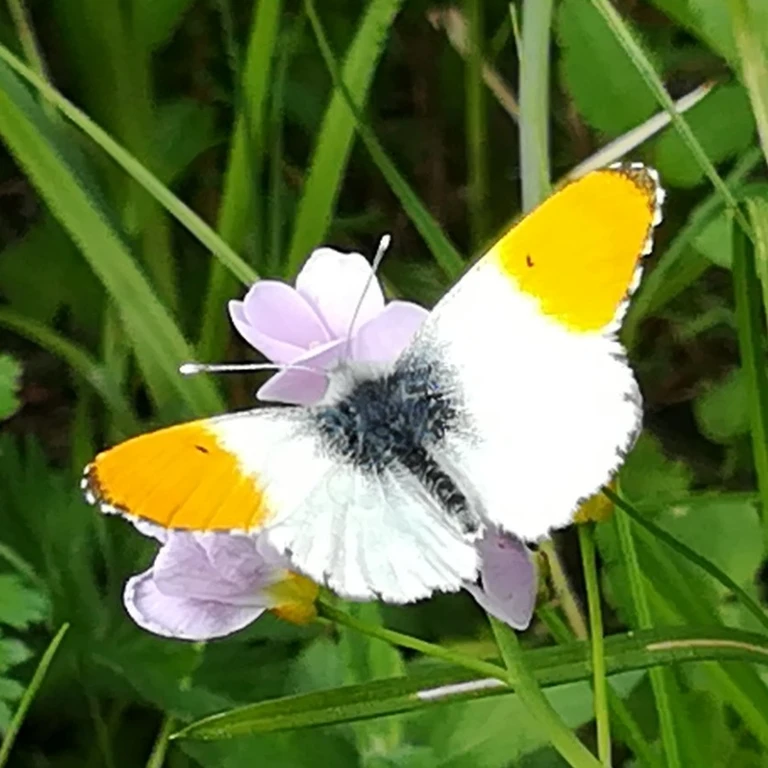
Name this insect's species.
Anthocharis cardamines
